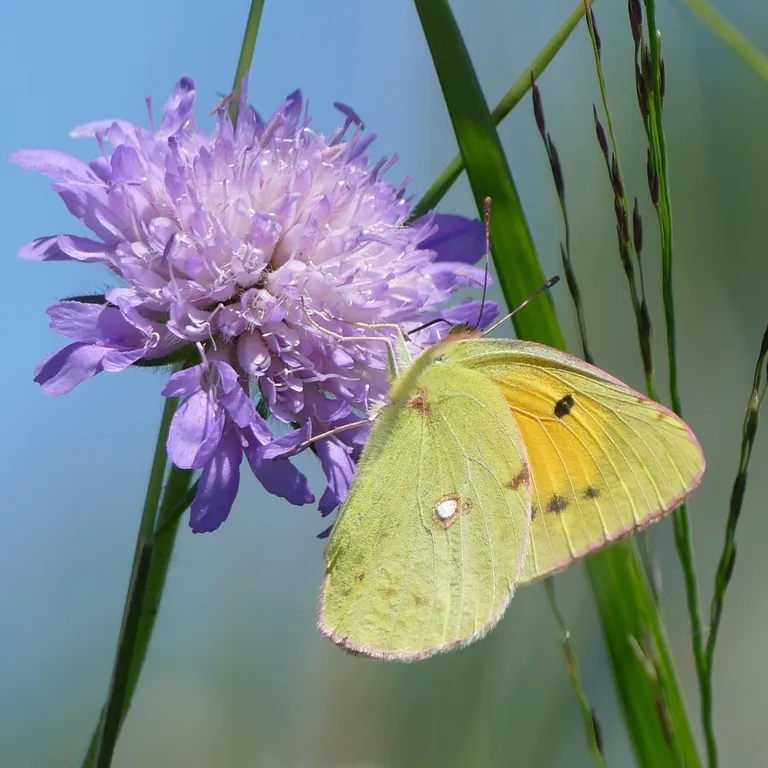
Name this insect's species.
Colias croceus
